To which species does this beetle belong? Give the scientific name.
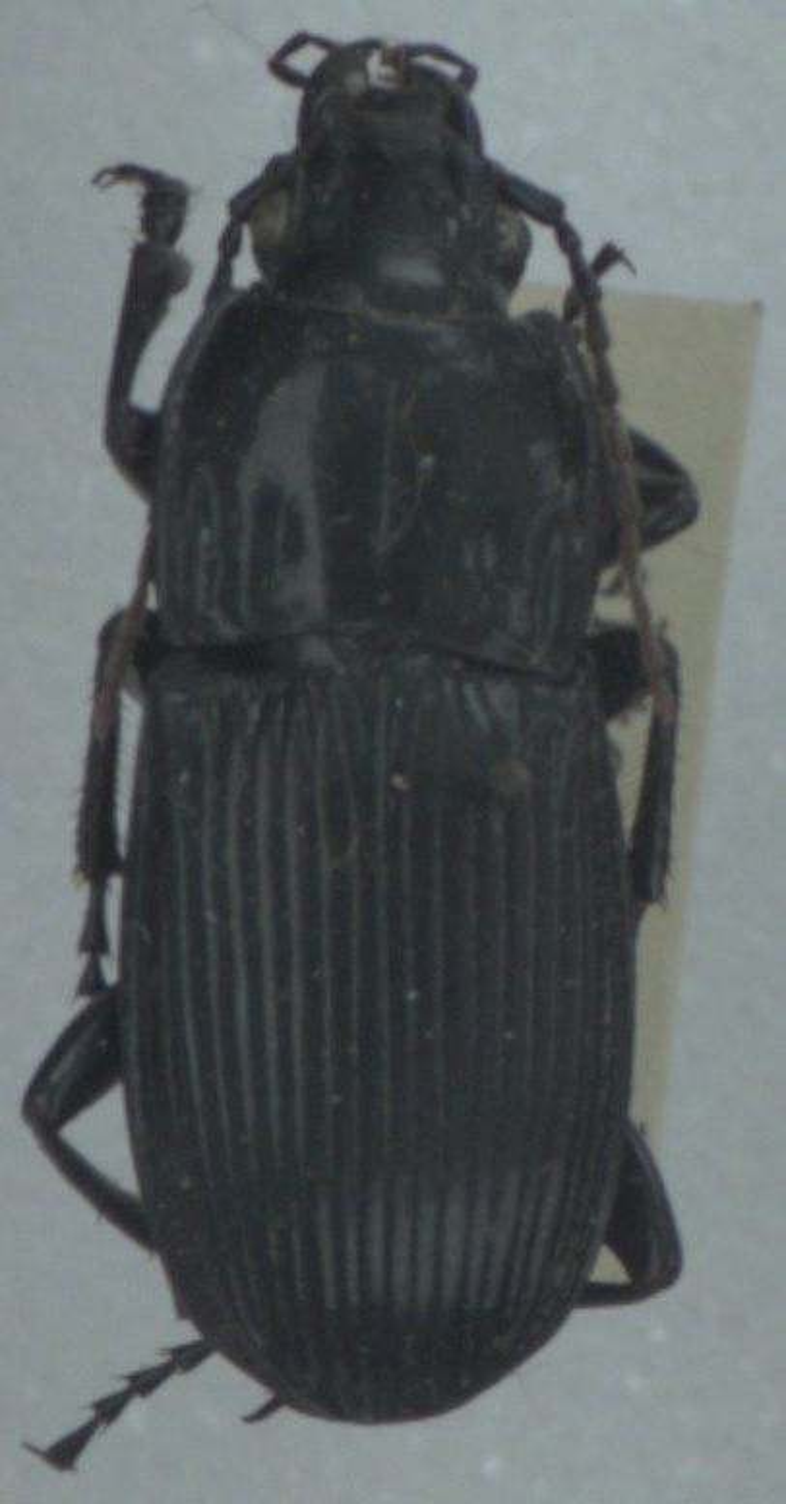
Abax parallelepipedus
